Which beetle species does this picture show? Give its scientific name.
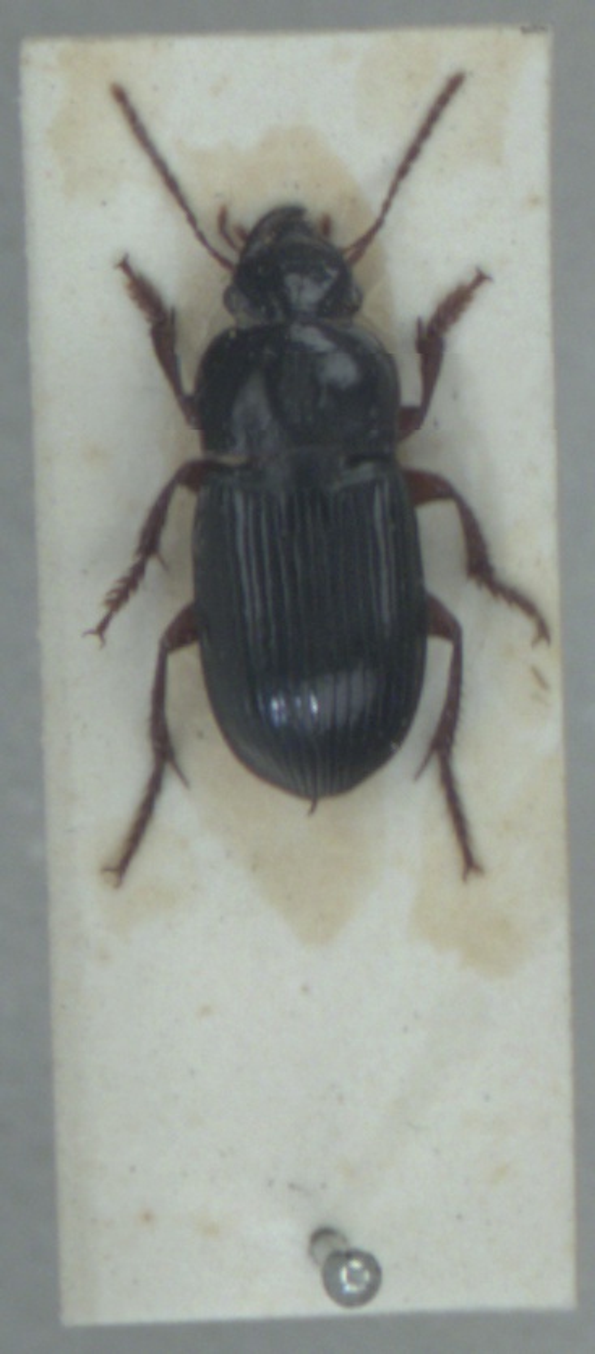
Harpalus rubripes
